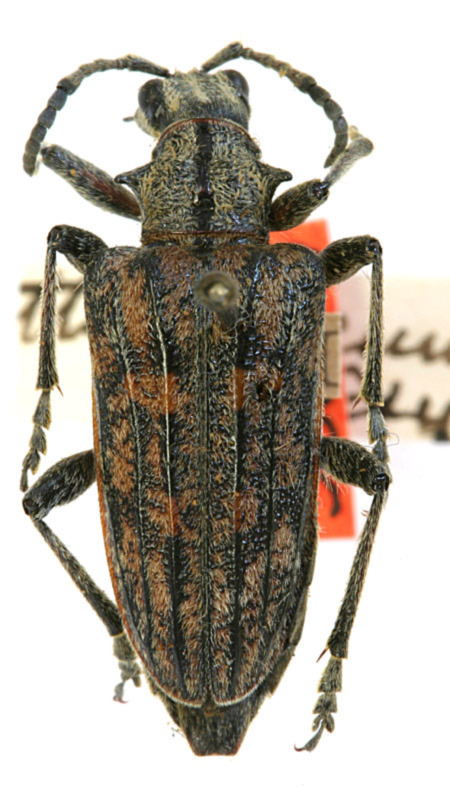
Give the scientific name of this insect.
Rhagium inquisitor (also Rhagium thoracicum)
